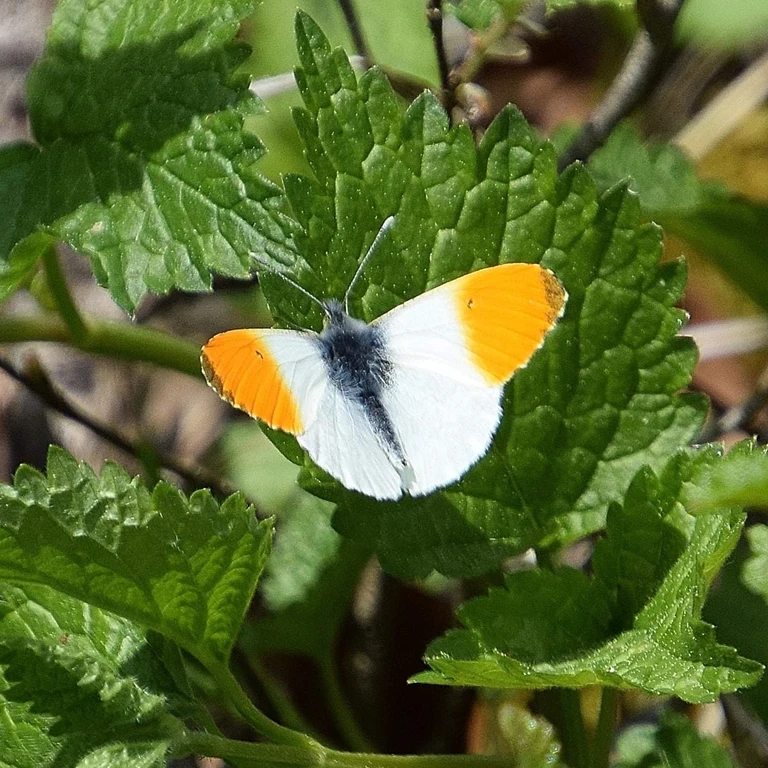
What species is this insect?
Anthocharis cardamines
